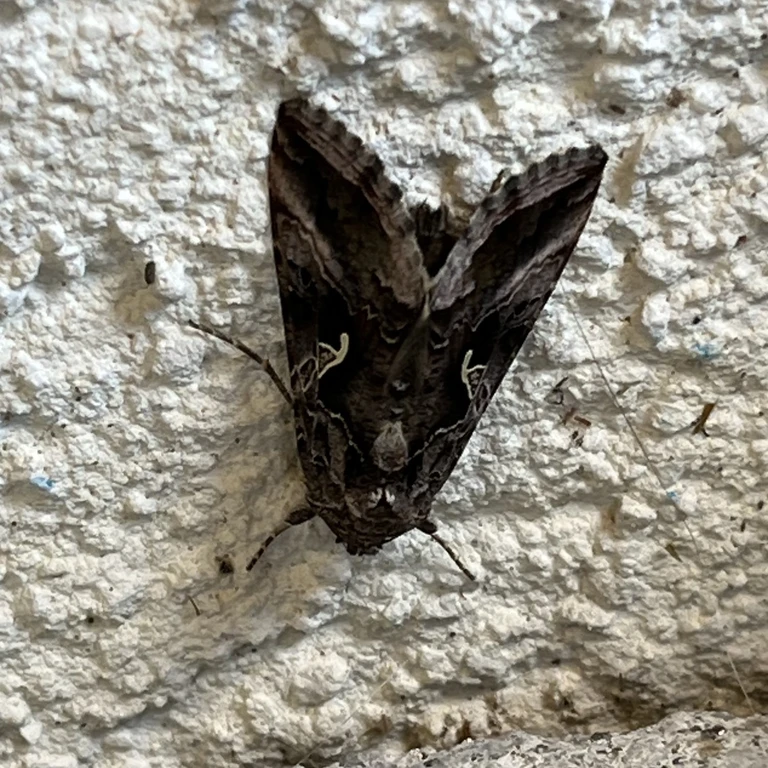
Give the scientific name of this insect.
Autographa gamma
